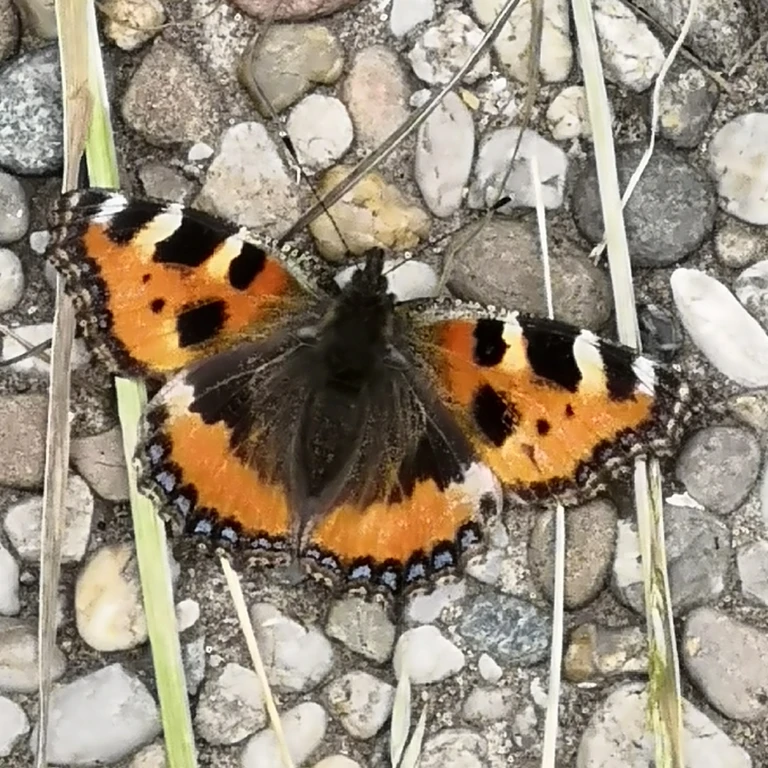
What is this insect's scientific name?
Aglais urticae
